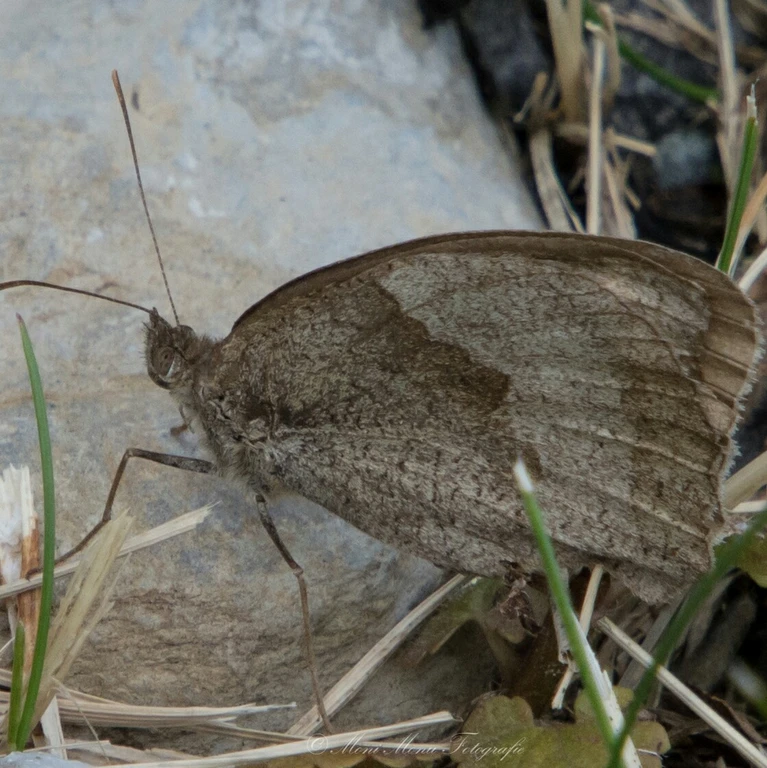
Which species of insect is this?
Maniola jurtina
